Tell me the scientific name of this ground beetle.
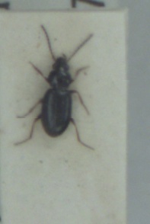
Bembidion obtusum
